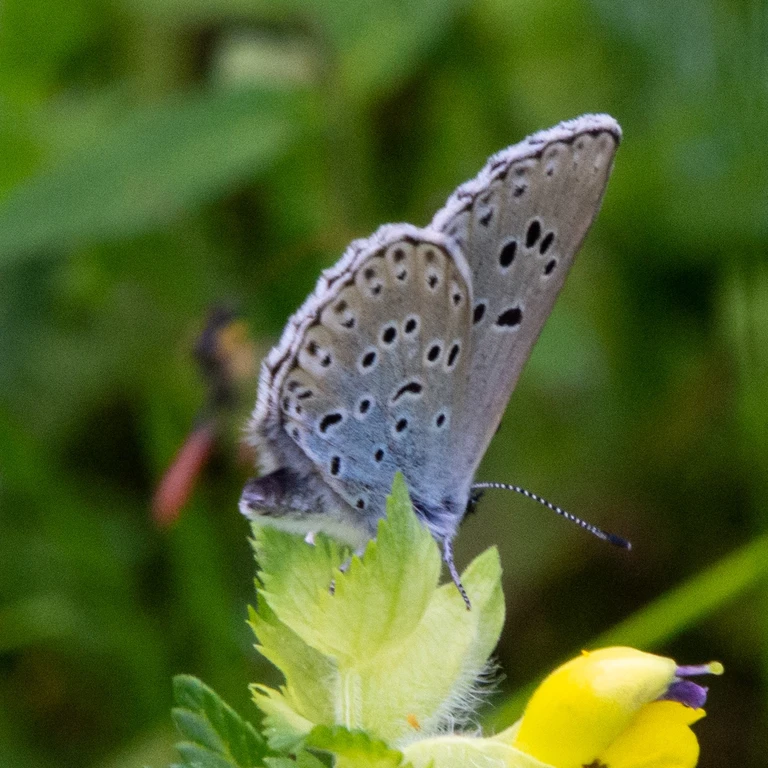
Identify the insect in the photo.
Phengaris arion (also Maculinea arion)
